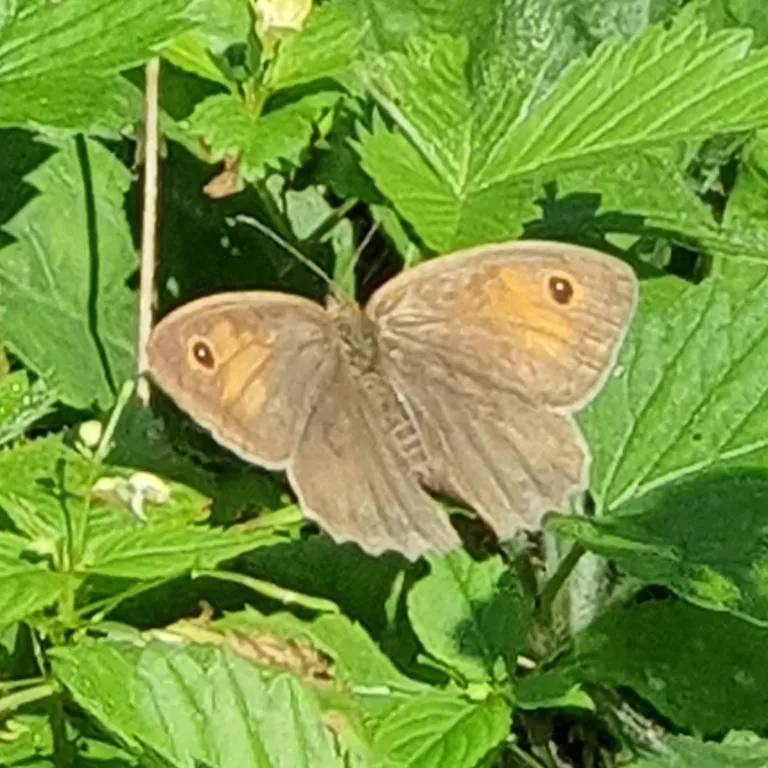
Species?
Maniola jurtina
